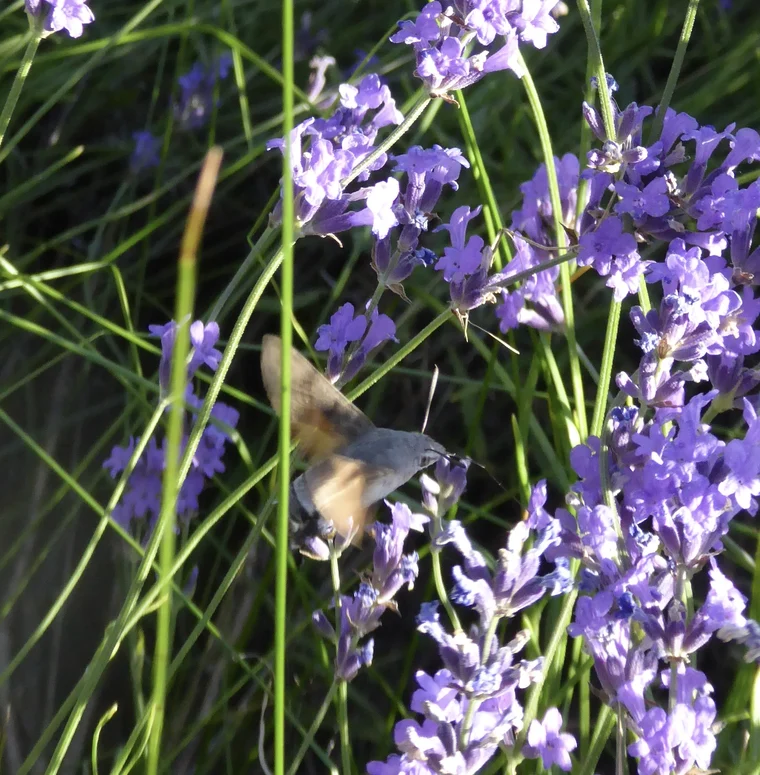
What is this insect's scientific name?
Macroglossum stellatarum
